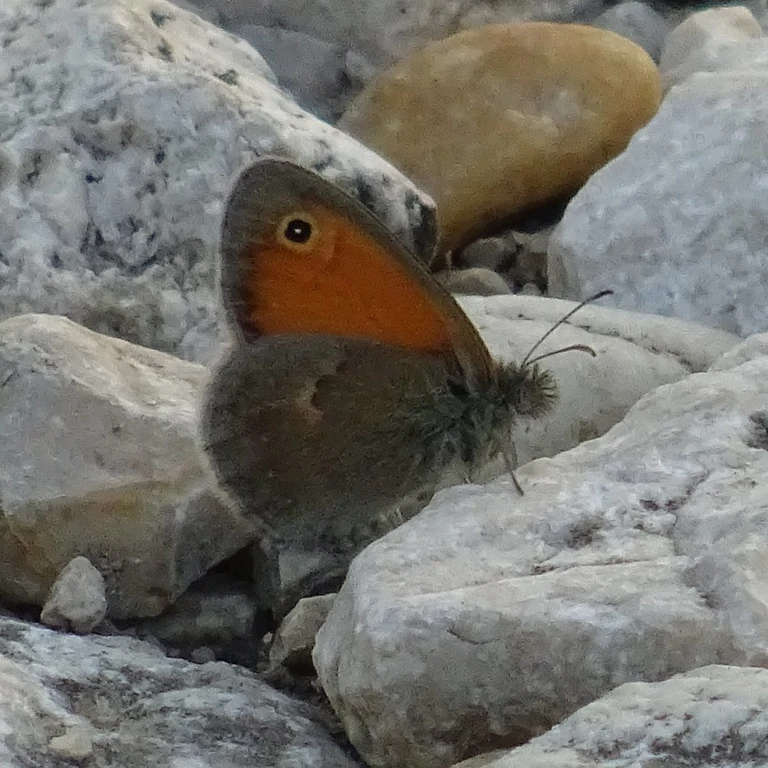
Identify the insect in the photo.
Coenonympha pamphilus
